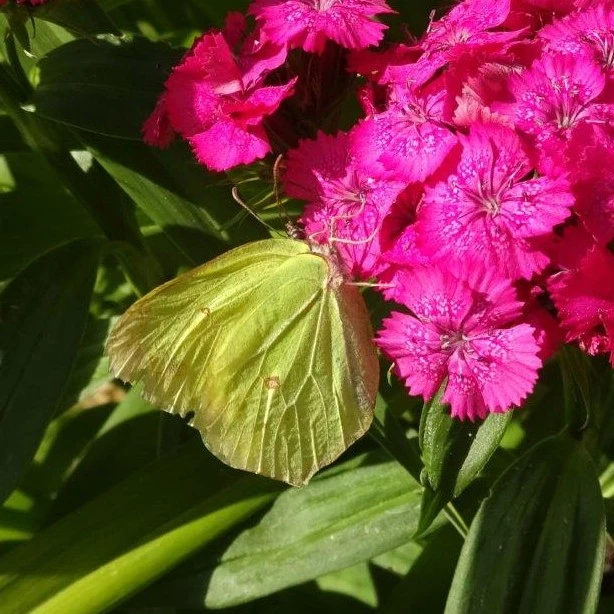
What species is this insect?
Gonepteryx rhamni
